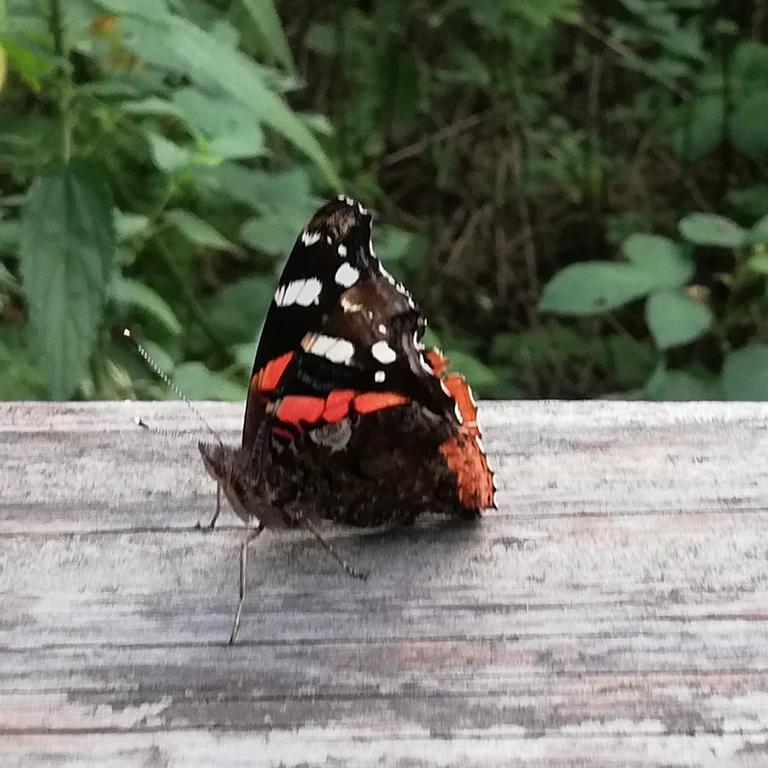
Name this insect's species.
Vanessa atalanta
